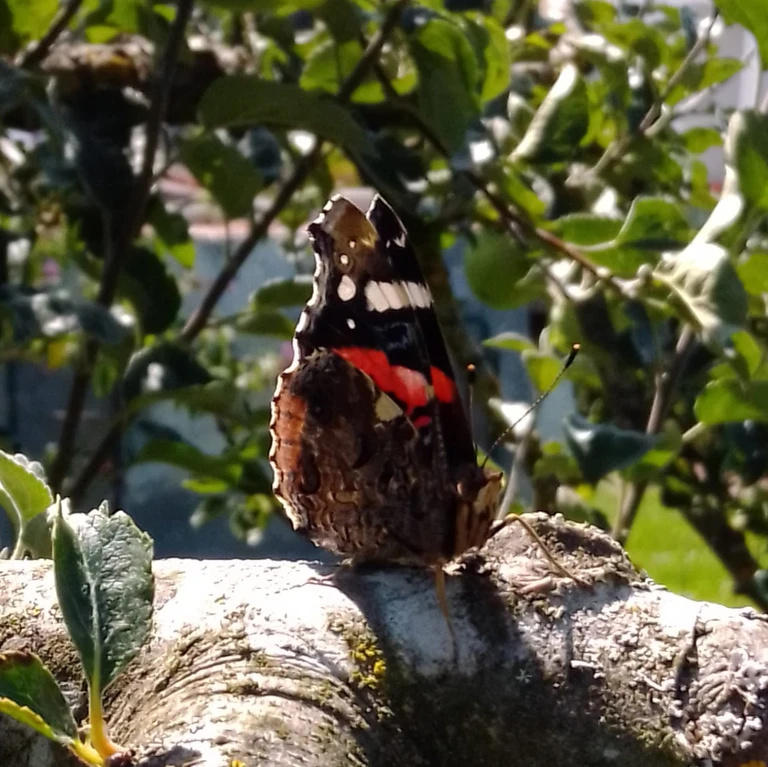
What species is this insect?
Vanessa atalanta
